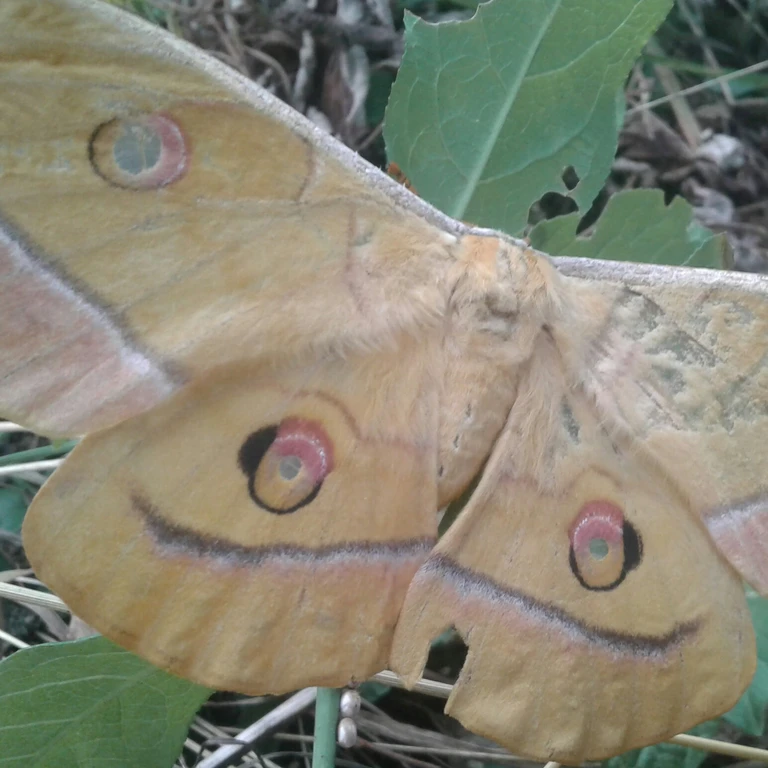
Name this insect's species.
Antheraea yamamai
